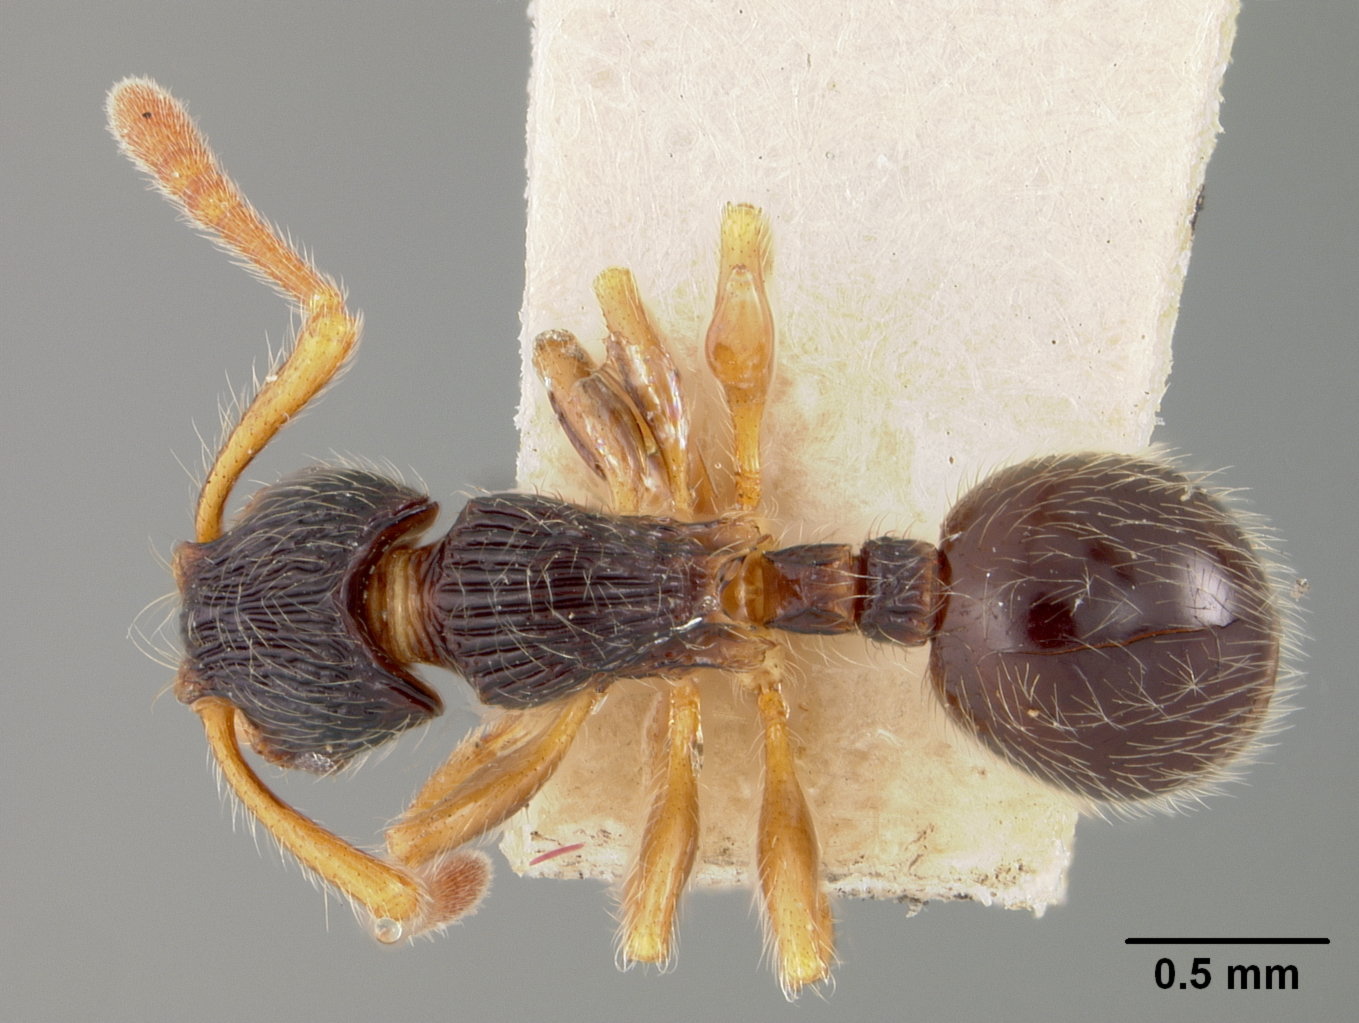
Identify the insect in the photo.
Myrmecina modesta
